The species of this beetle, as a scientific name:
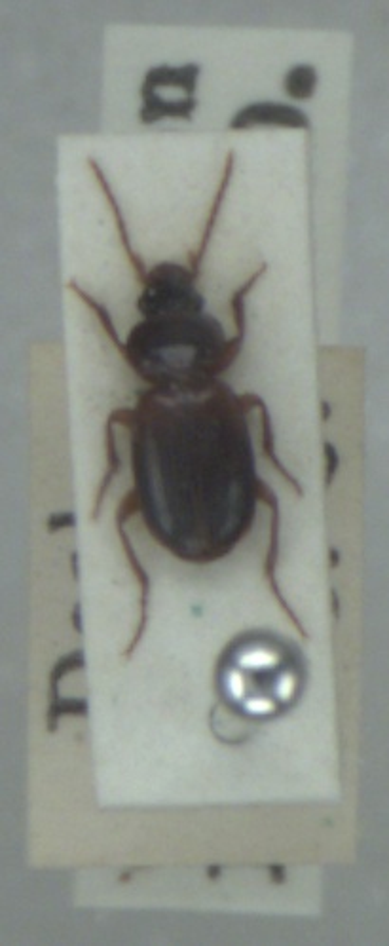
Masoreus wetterhallii
